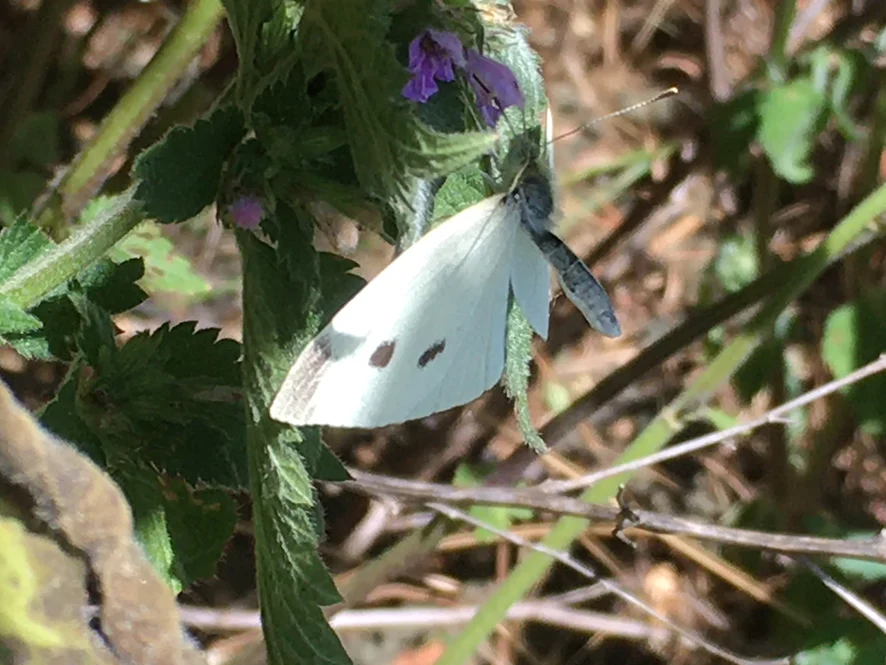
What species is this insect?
Pieris rapae
